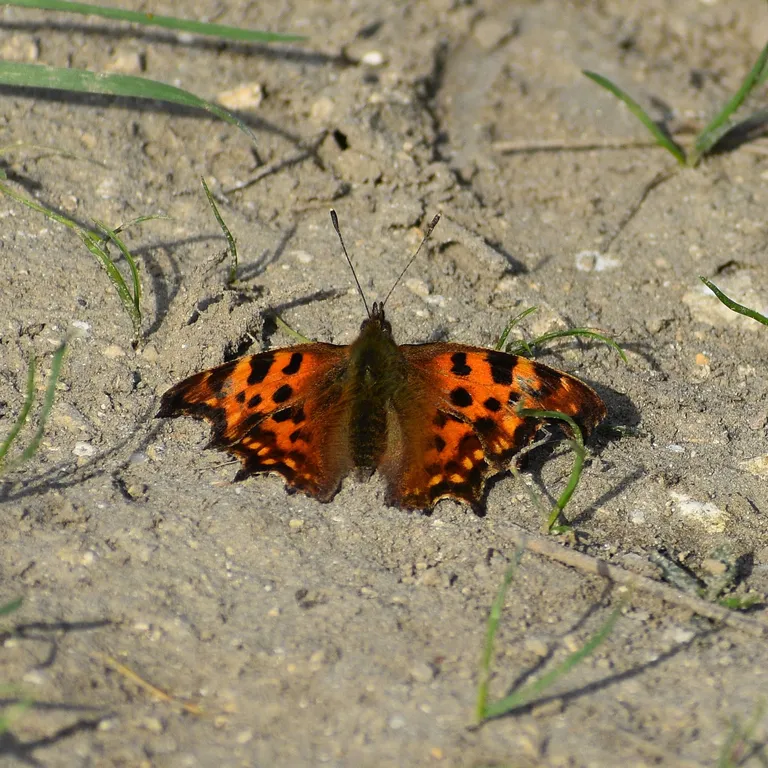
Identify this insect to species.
Polygonia c-album
